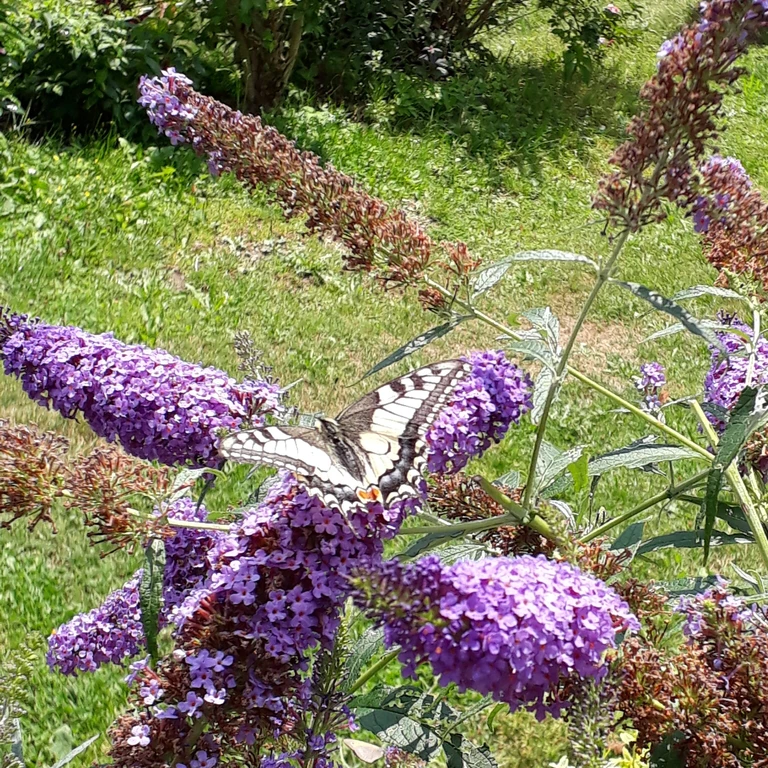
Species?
Papilio machaon
